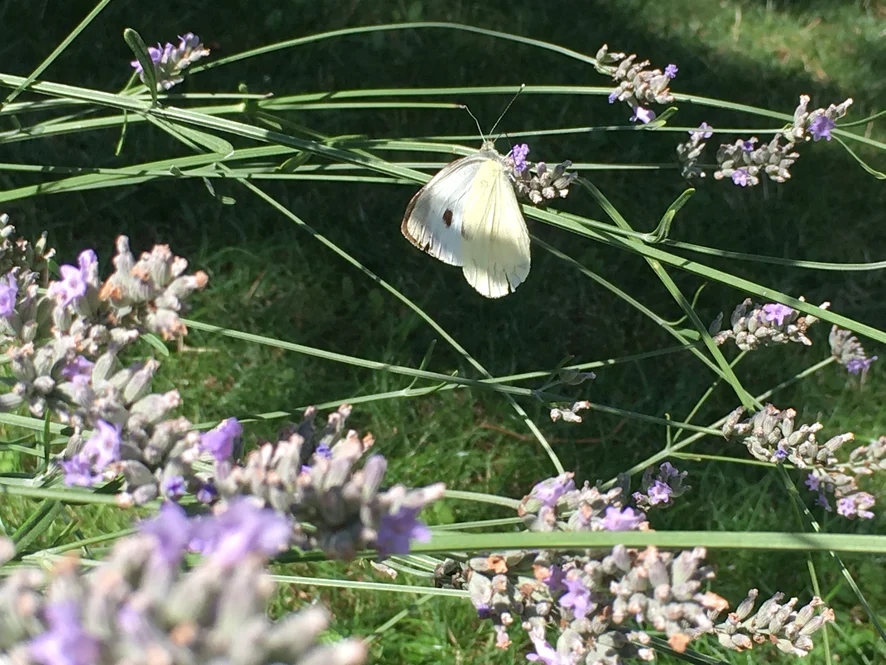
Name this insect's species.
Pieris brassicae
